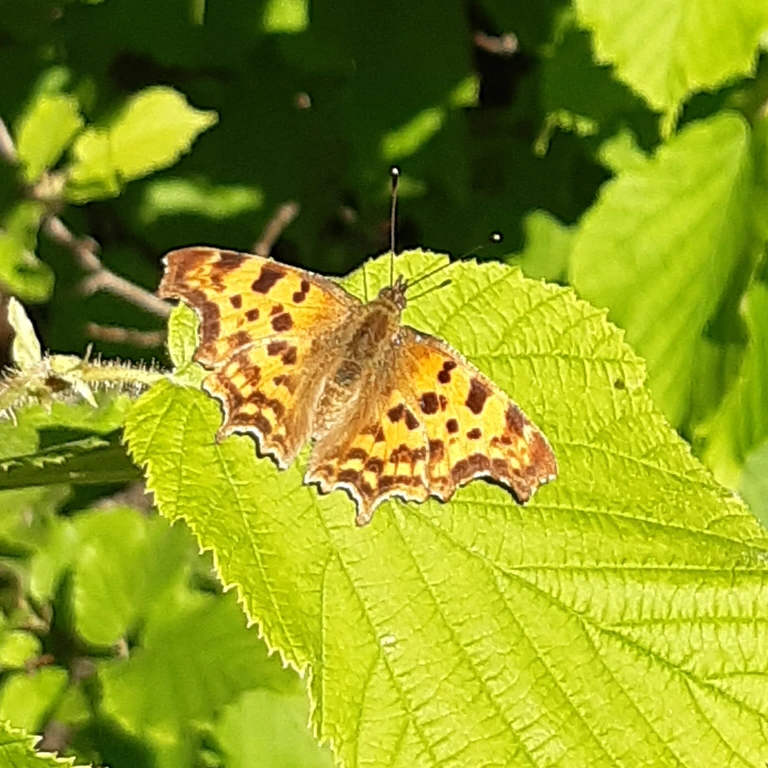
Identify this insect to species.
Polygonia c-album
